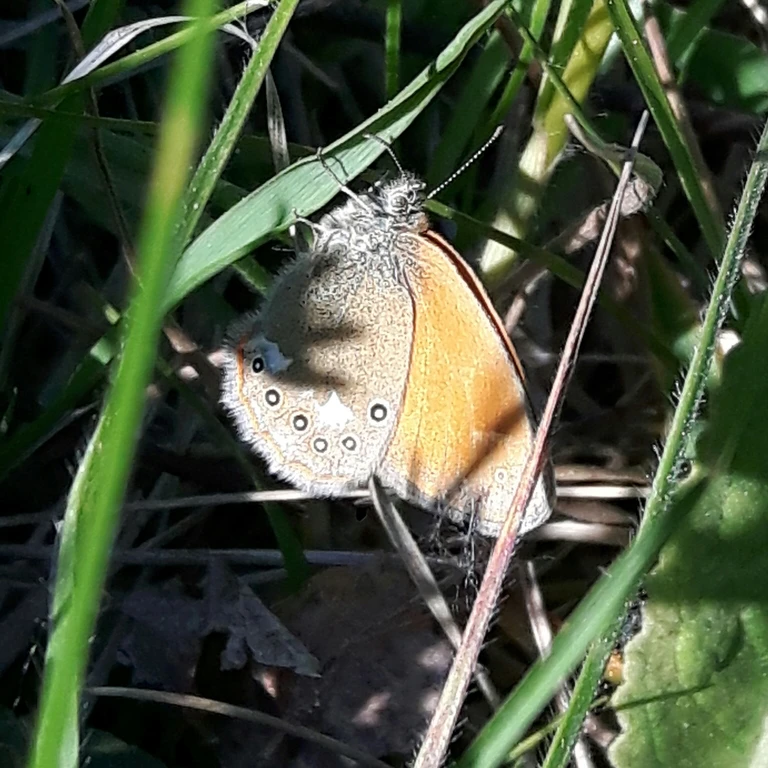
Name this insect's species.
Coenonympha glycerion (also Coenonympha iphis)
